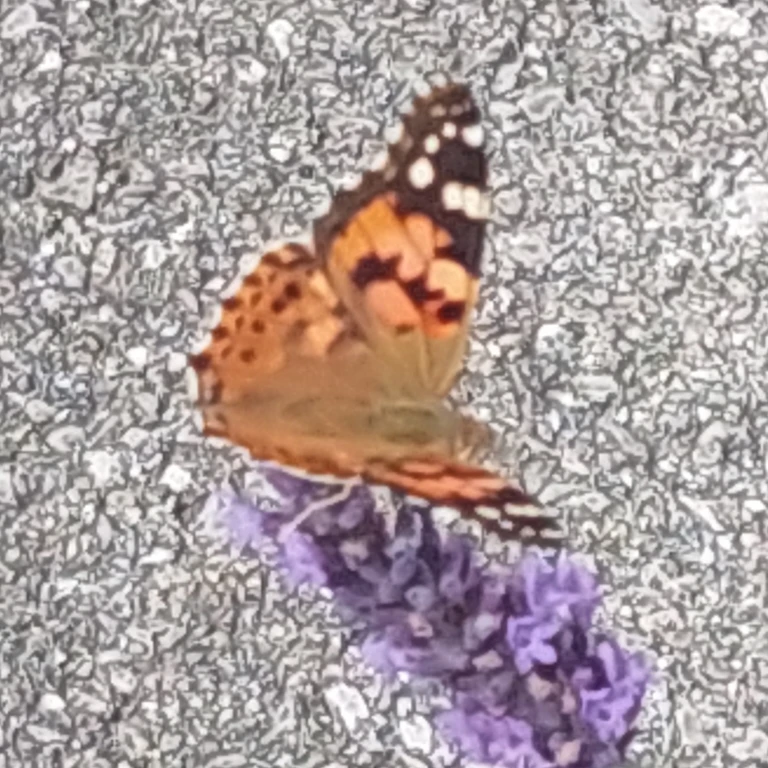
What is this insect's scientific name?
Vanessa cardui
